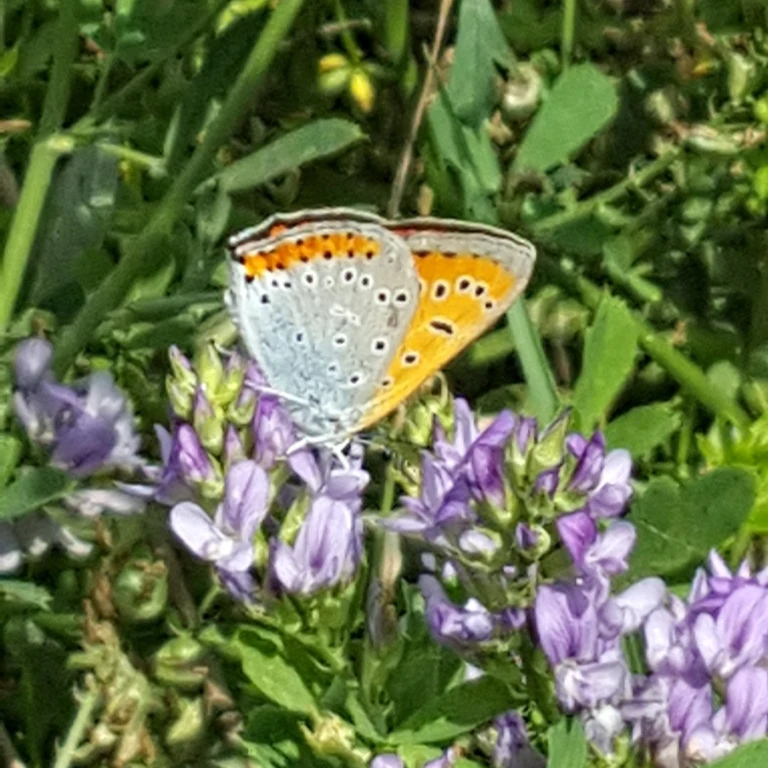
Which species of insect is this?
Lycaena dispar
